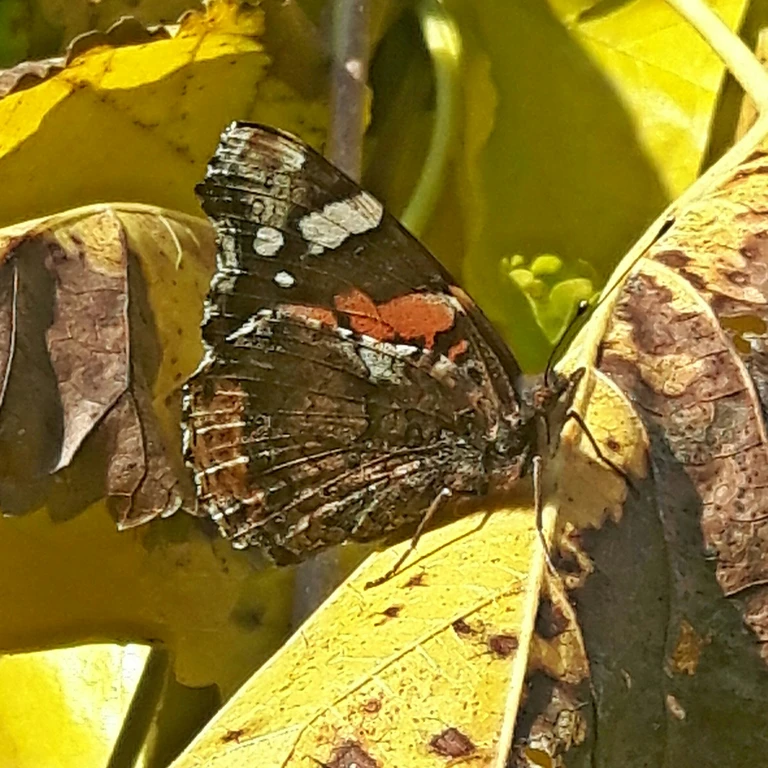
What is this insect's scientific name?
Vanessa atalanta
